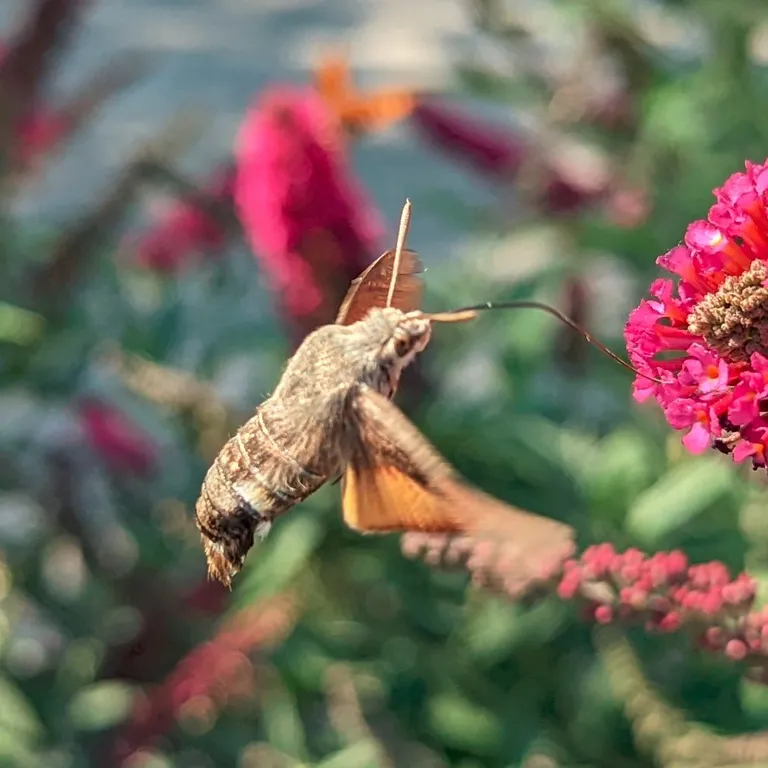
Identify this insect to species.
Macroglossum stellatarum
